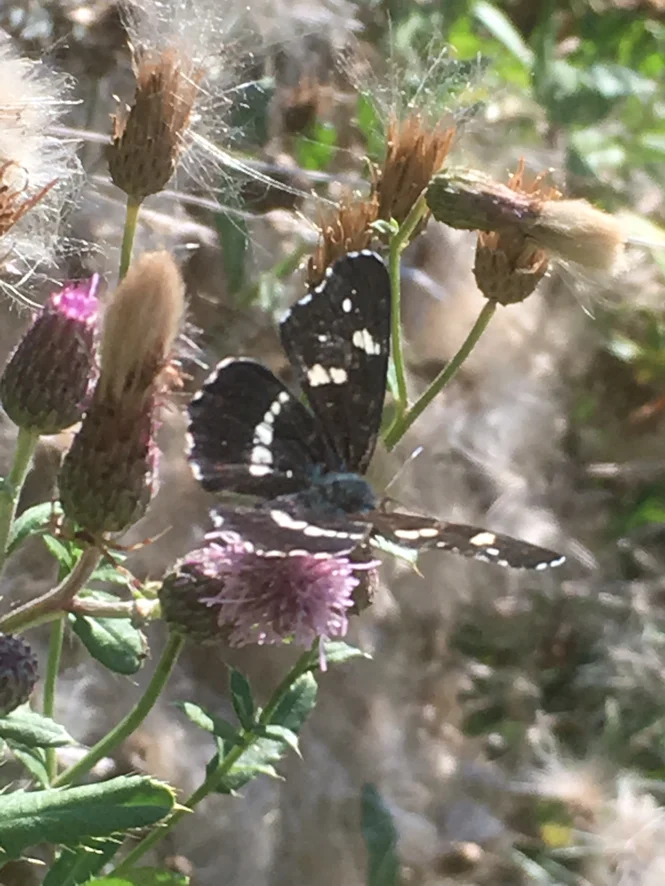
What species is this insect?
Araschnia levana
